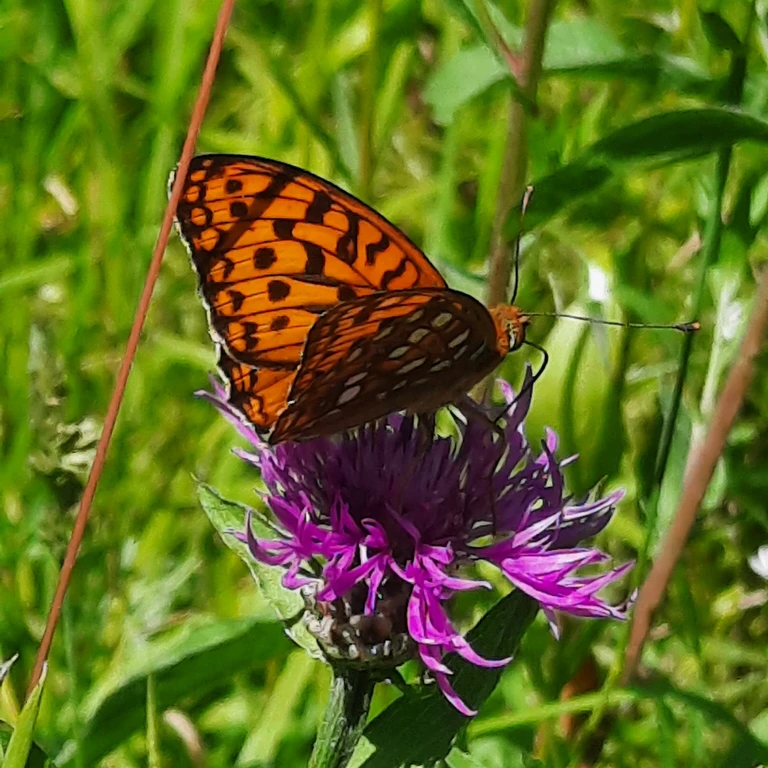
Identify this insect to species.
Fabriciana adippe
